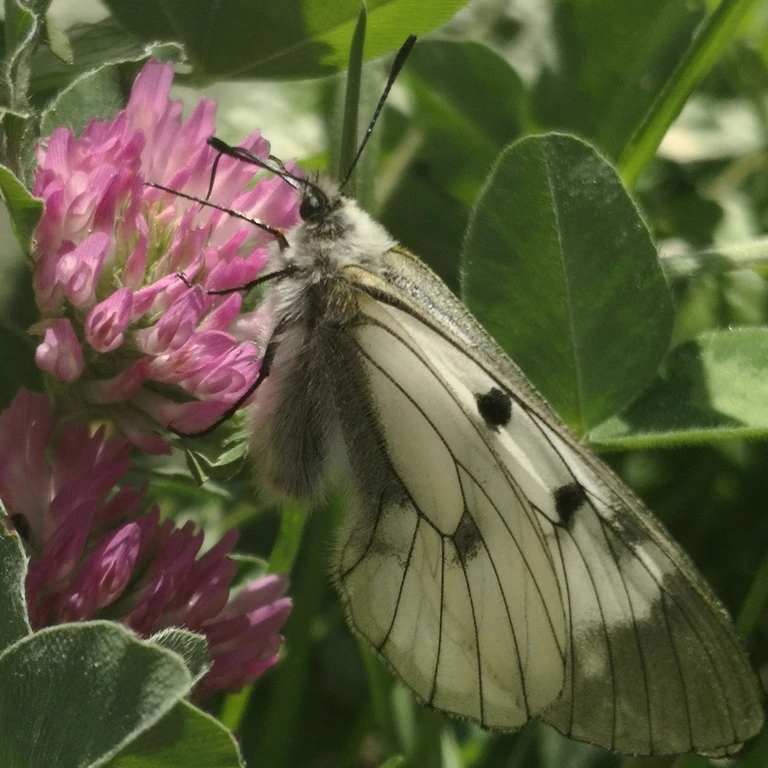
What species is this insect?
Parnassius mnemosyne
